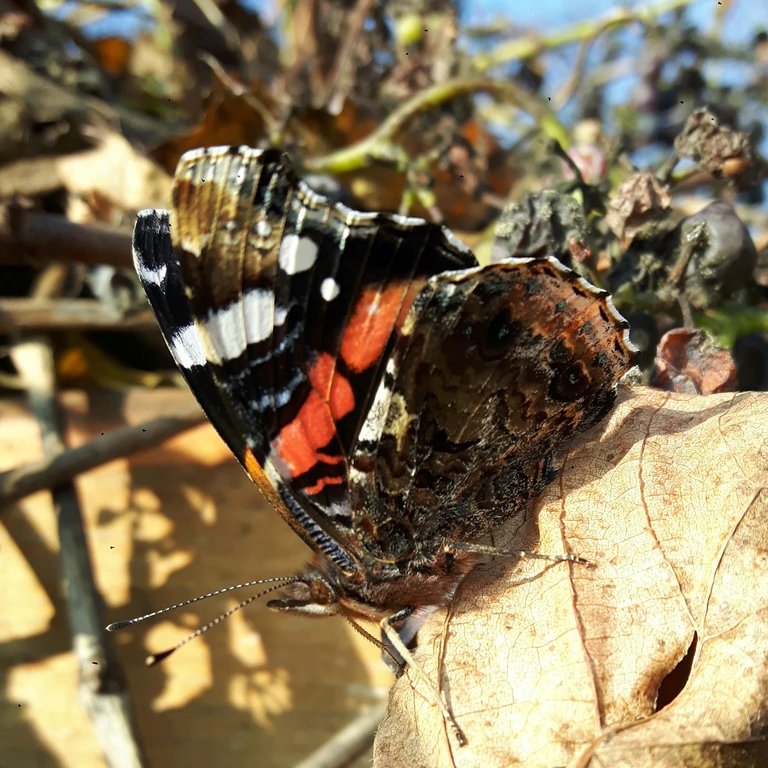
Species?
Vanessa atalanta
